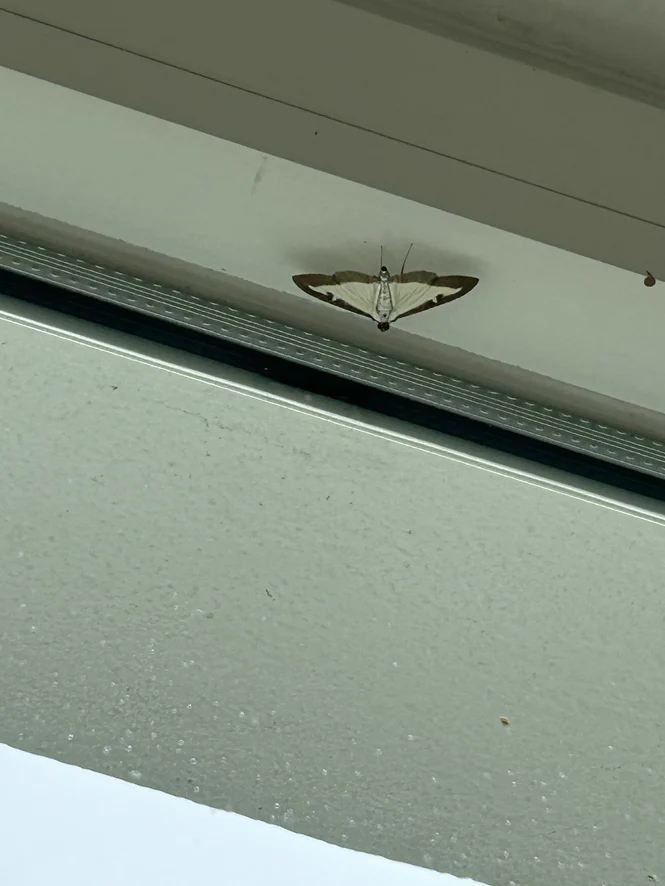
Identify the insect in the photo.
Cydalima perspectalis
